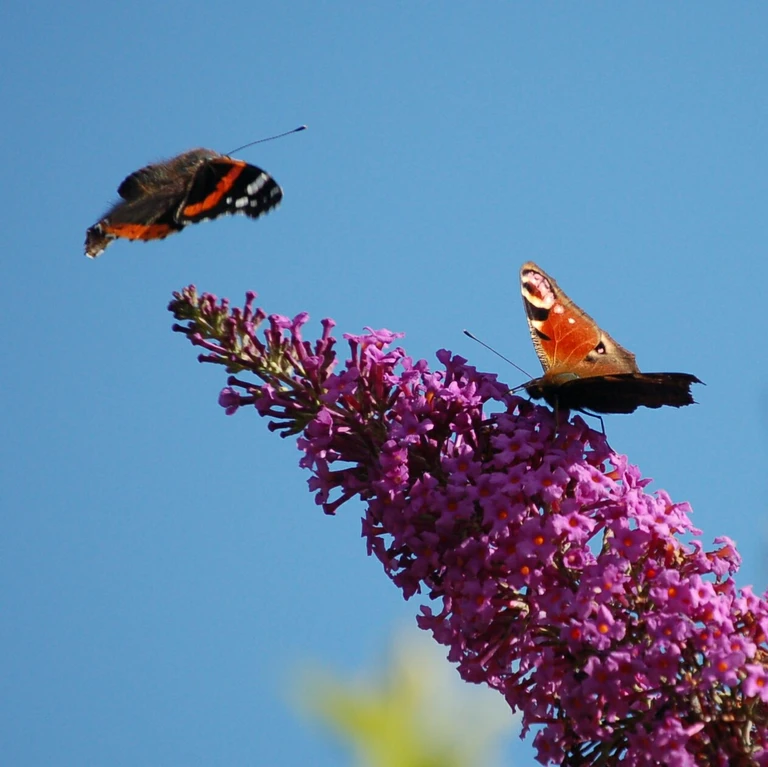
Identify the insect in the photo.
Aglais io
